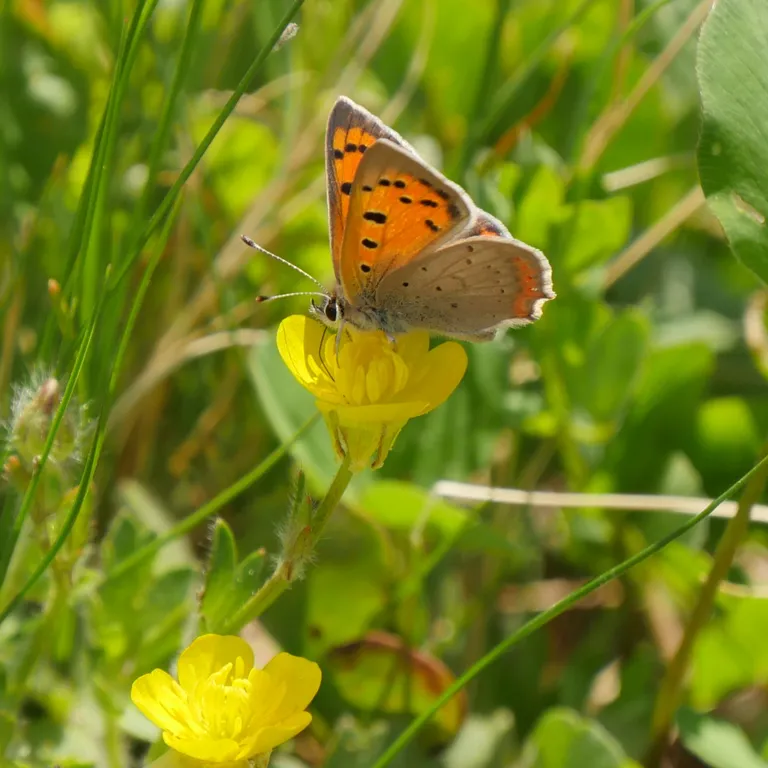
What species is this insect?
Lycaena phlaeas
